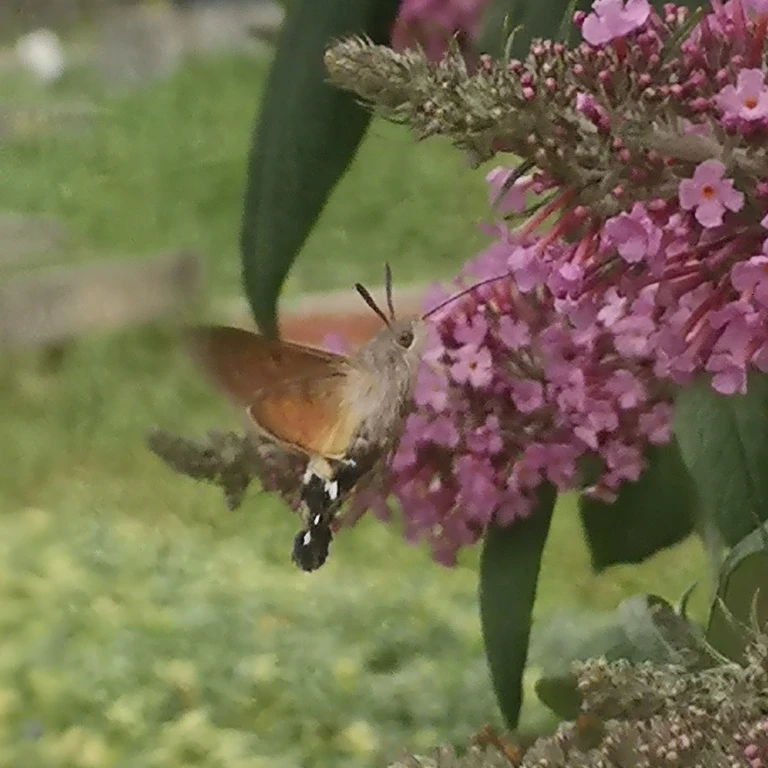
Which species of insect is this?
Macroglossum stellatarum
